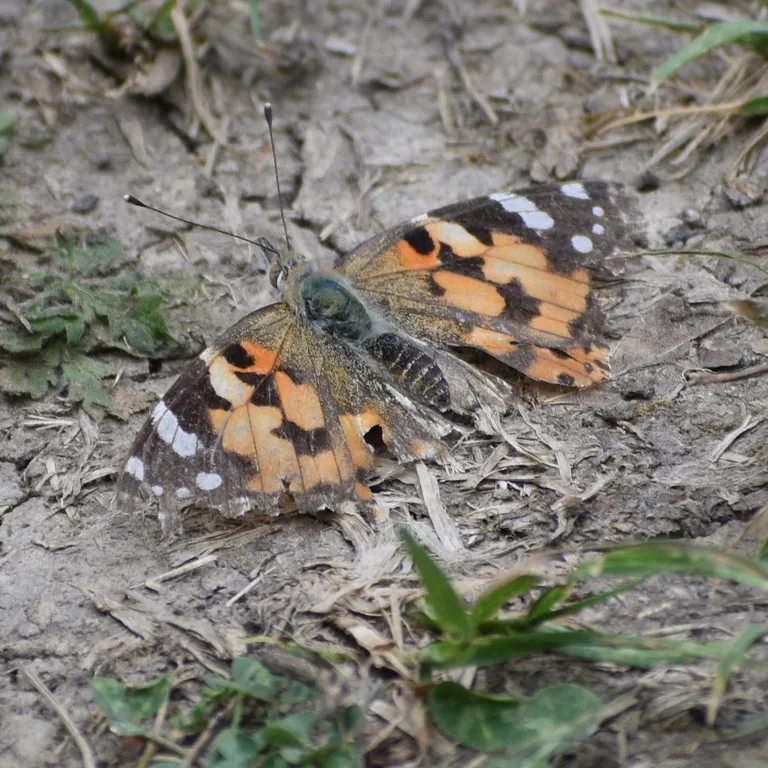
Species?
Vanessa cardui
